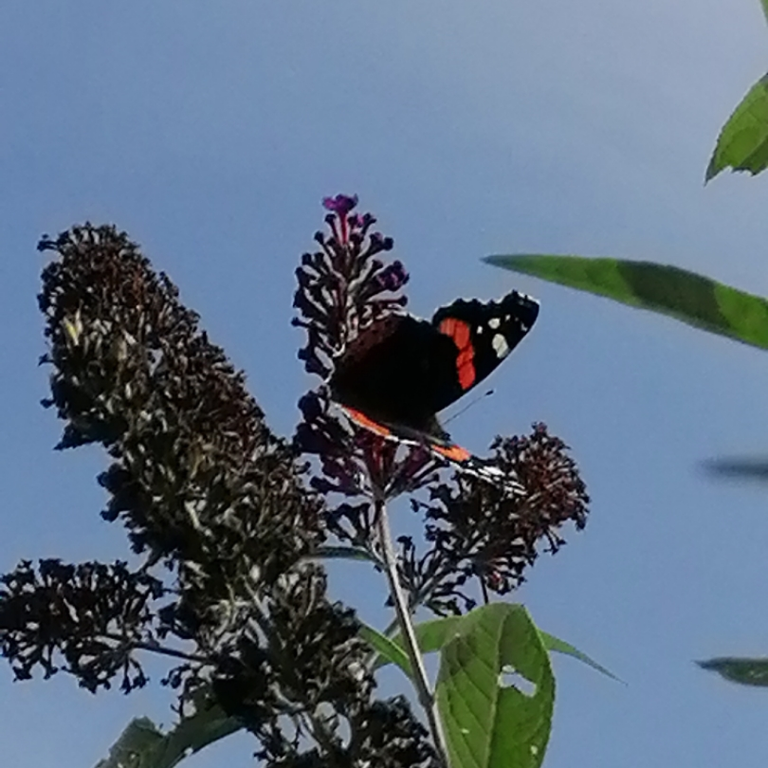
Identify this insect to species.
Vanessa atalanta
